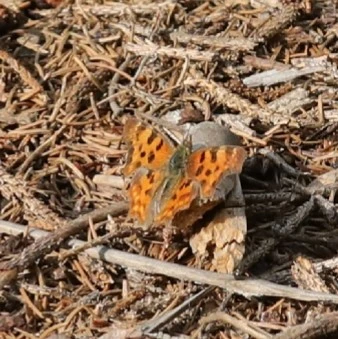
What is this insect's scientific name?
Polygonia c-album
